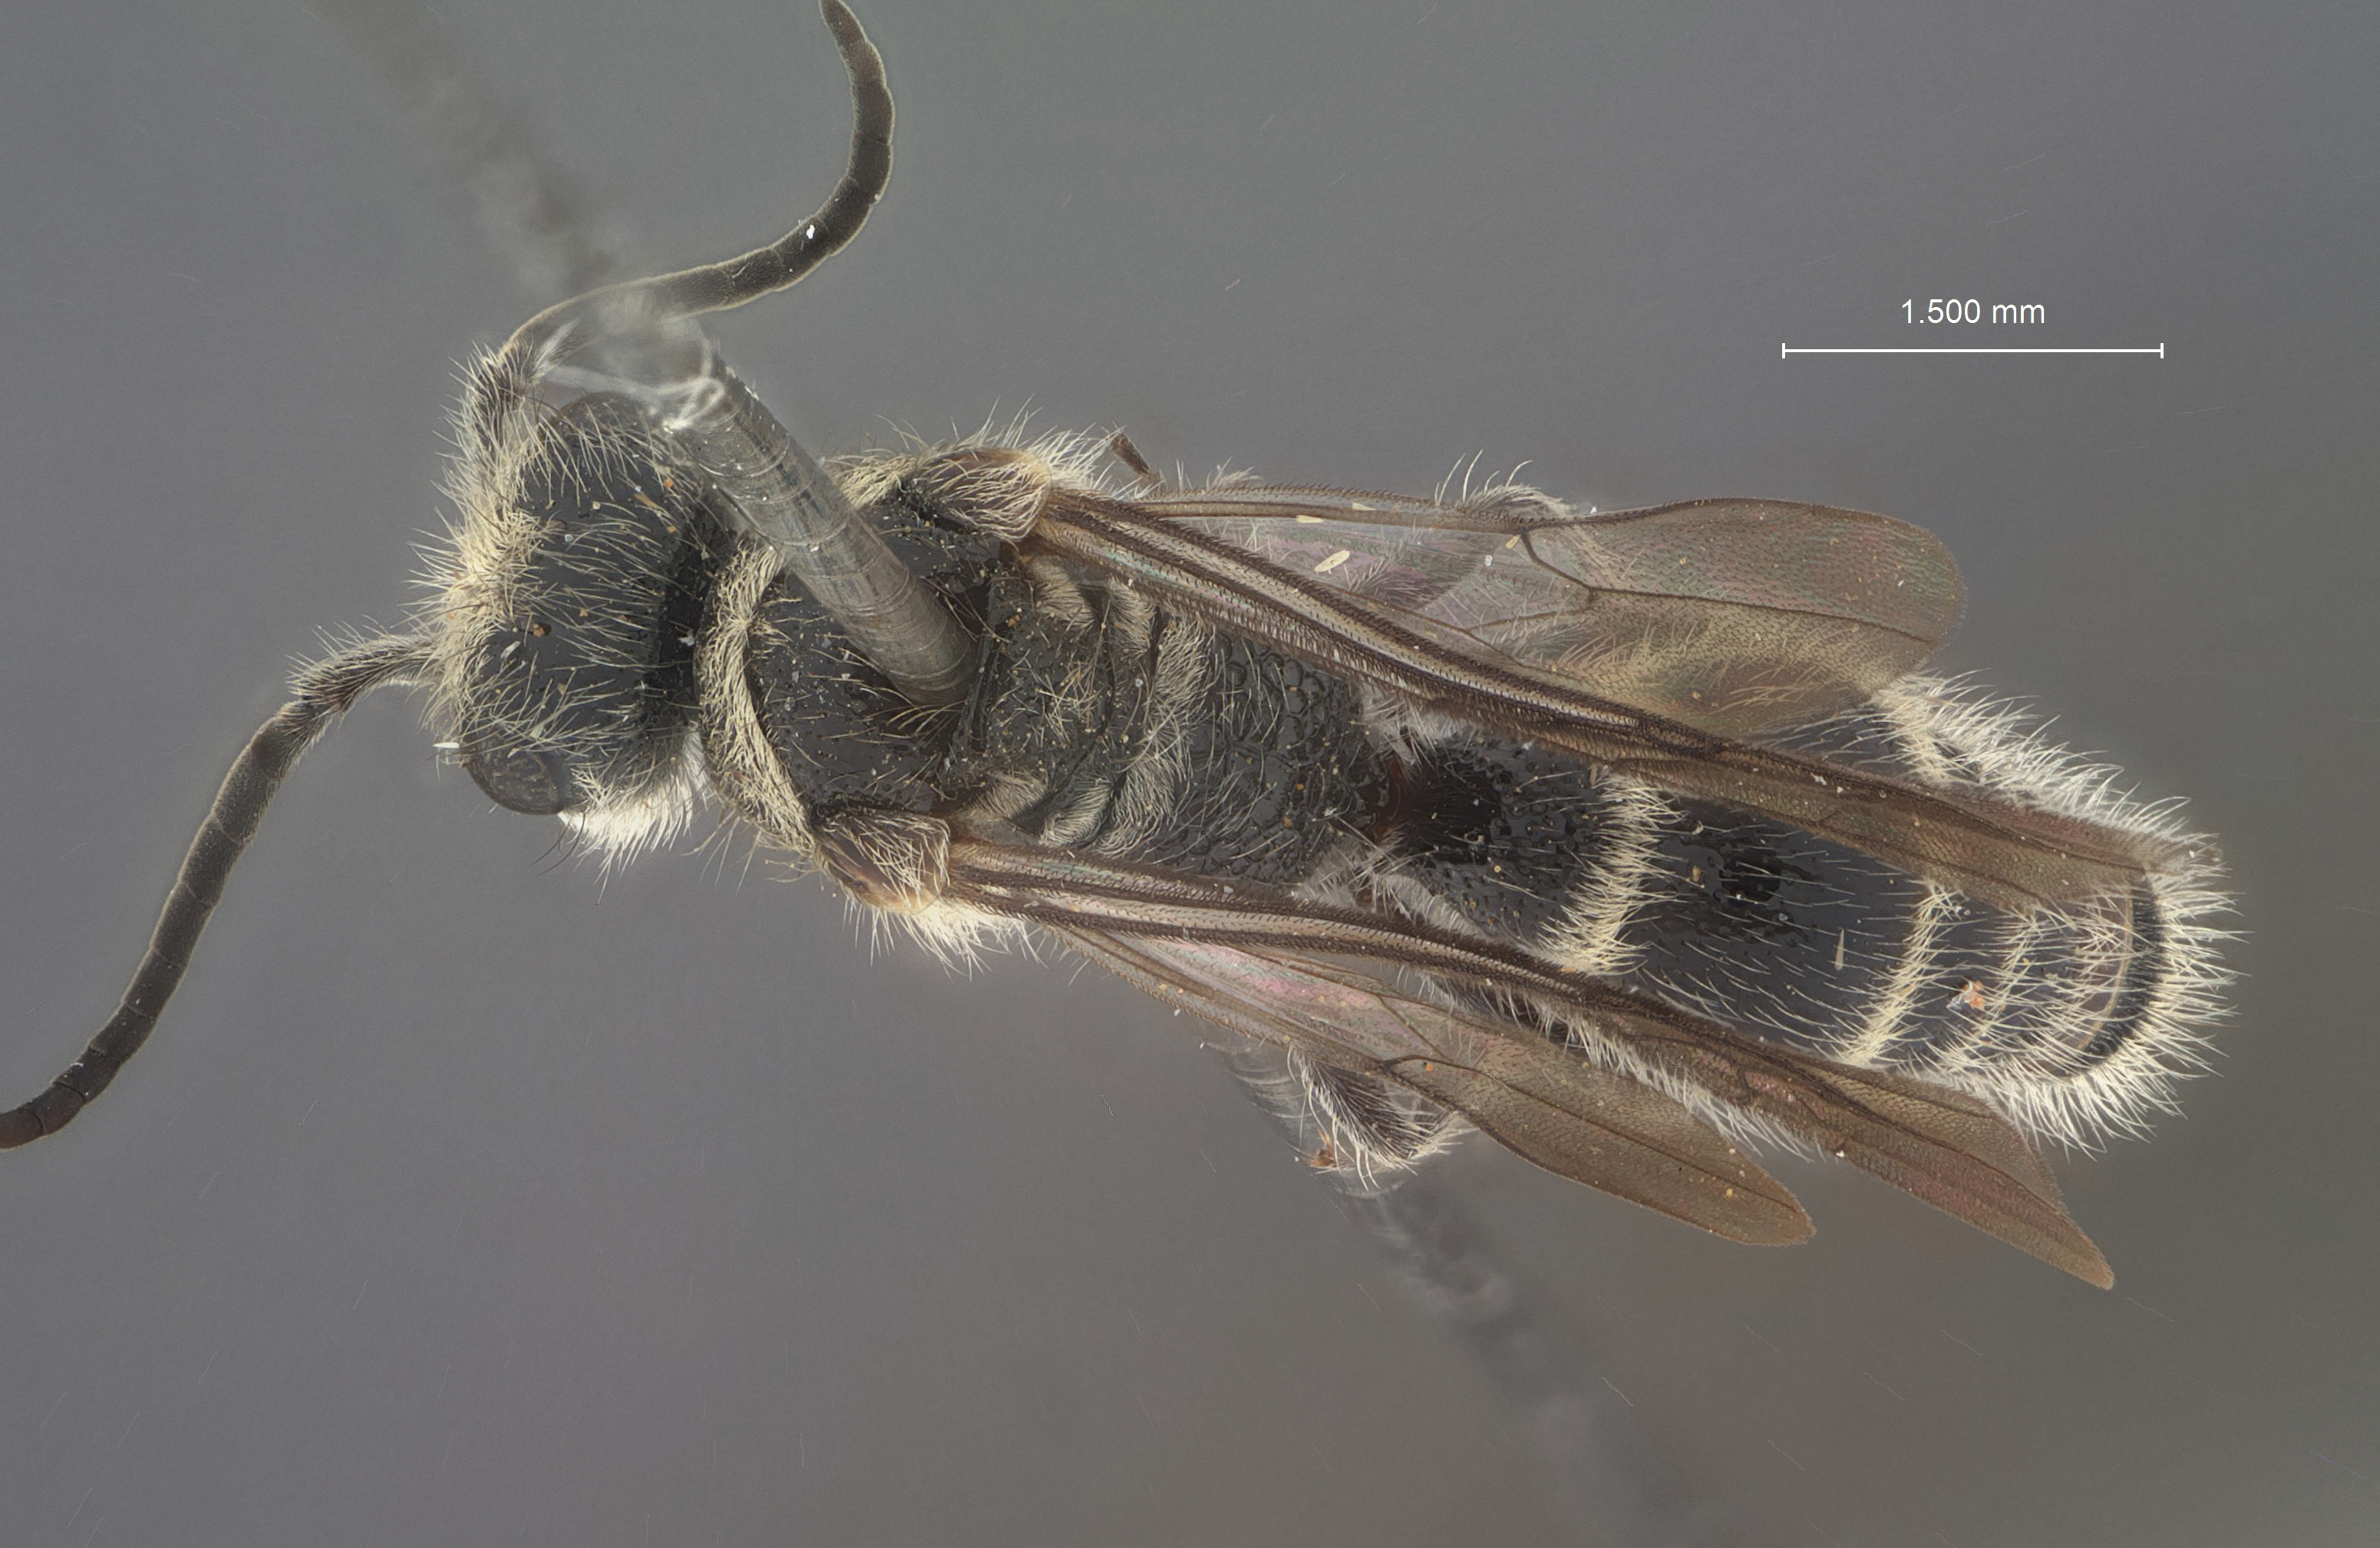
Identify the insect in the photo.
Smicromyrme bidentata
